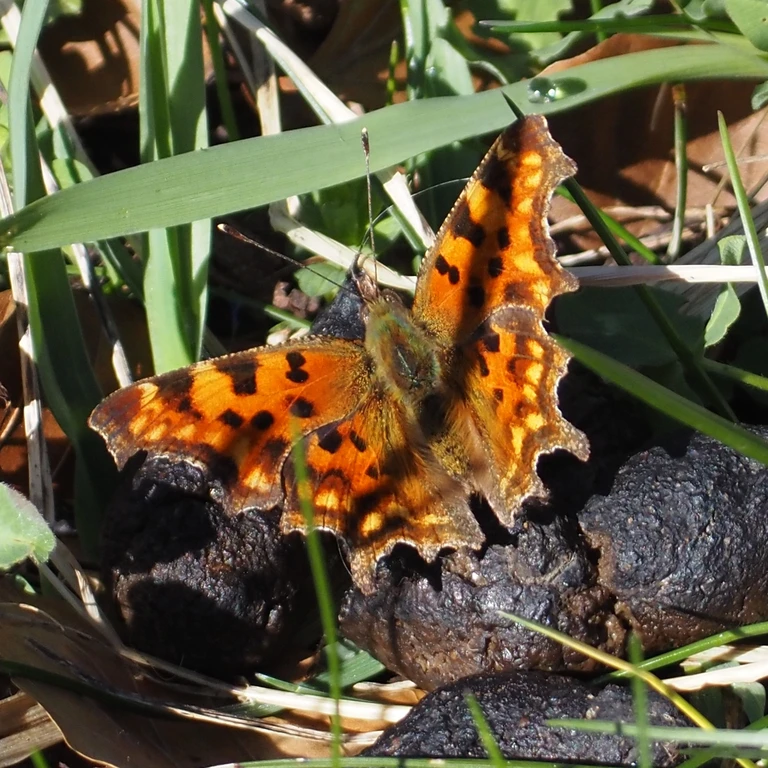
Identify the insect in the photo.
Polygonia c-album
